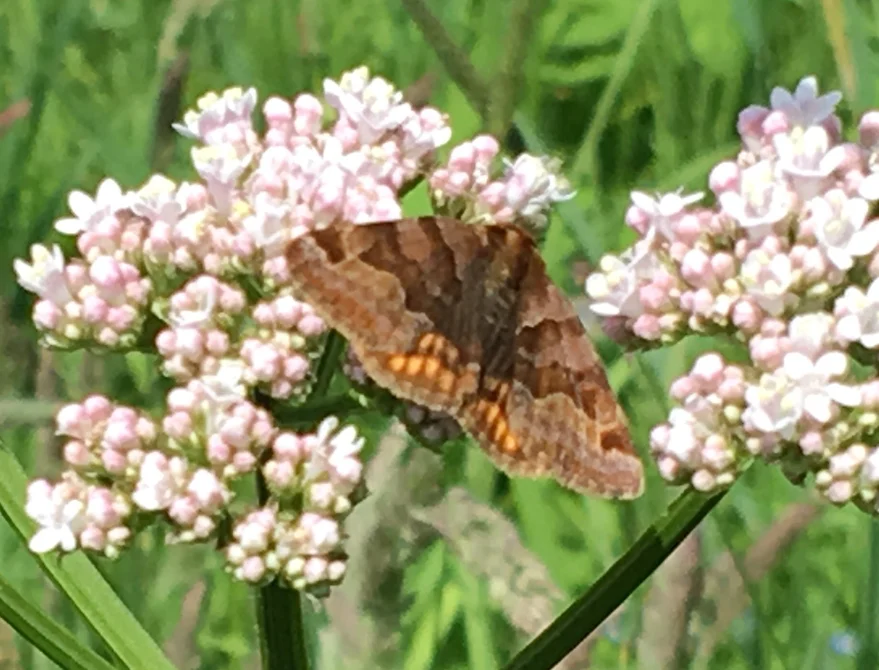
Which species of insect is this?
Euclidia glyphica
